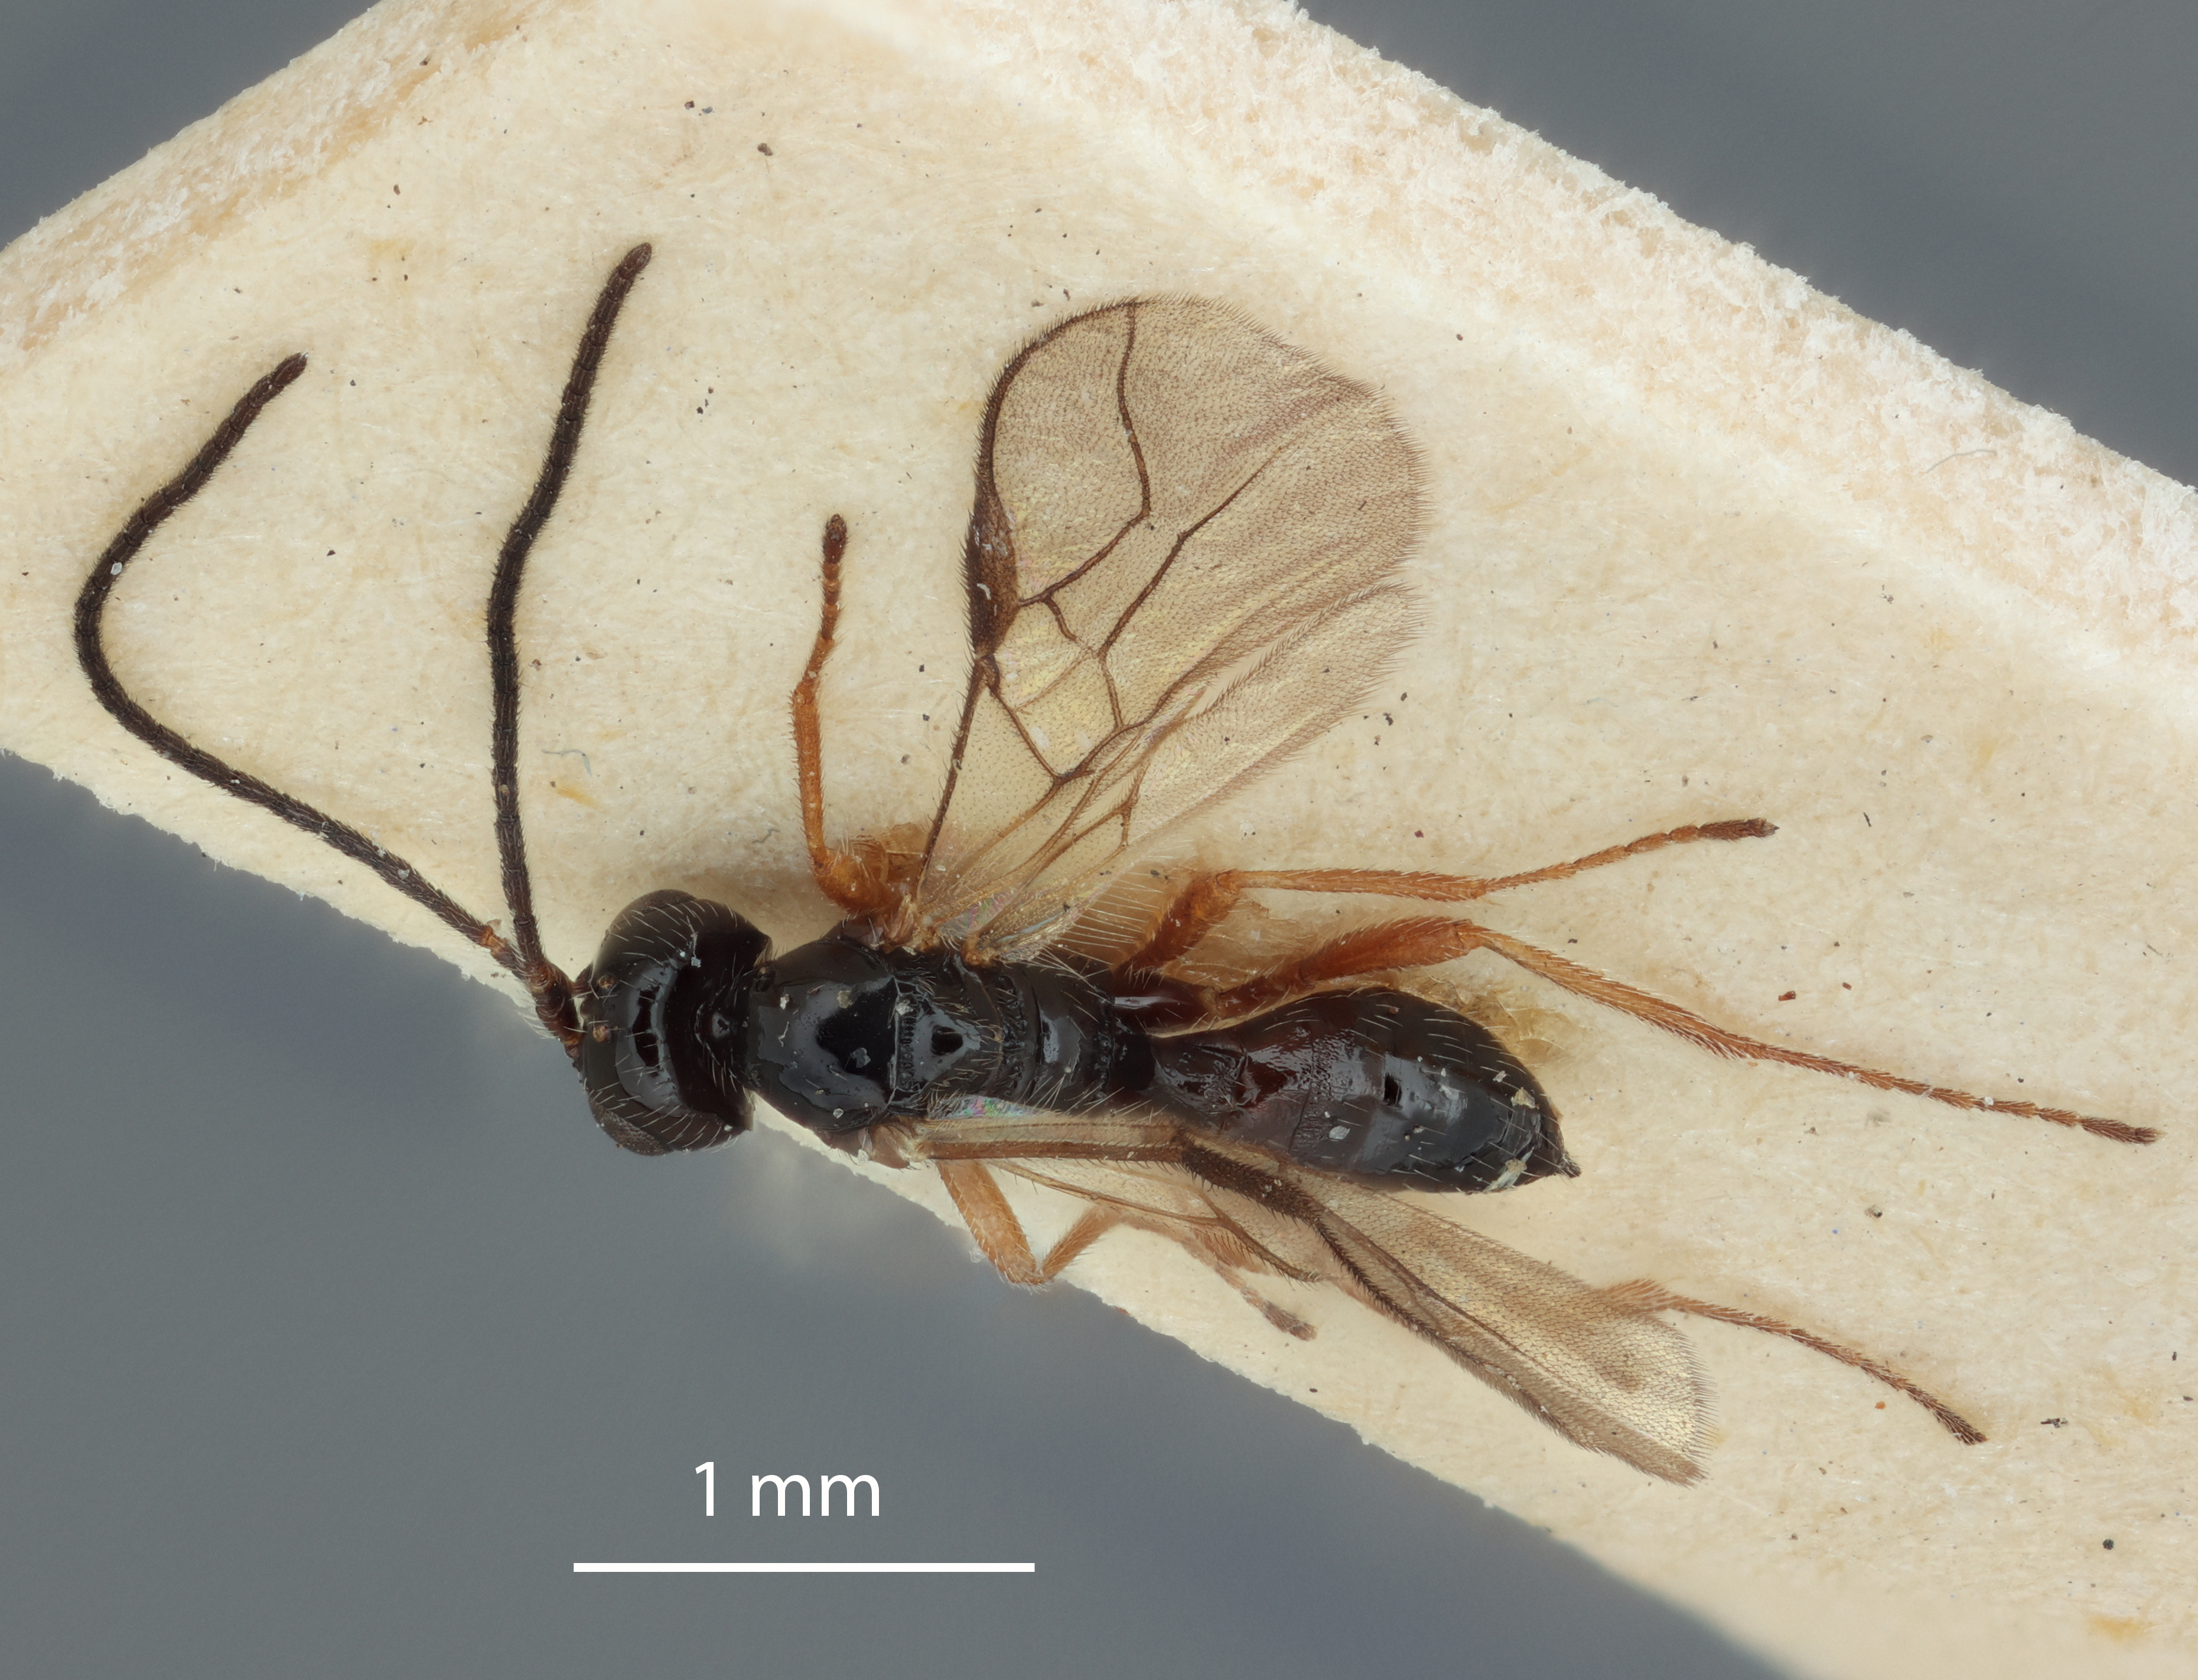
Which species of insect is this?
Opius semiaciculatus
